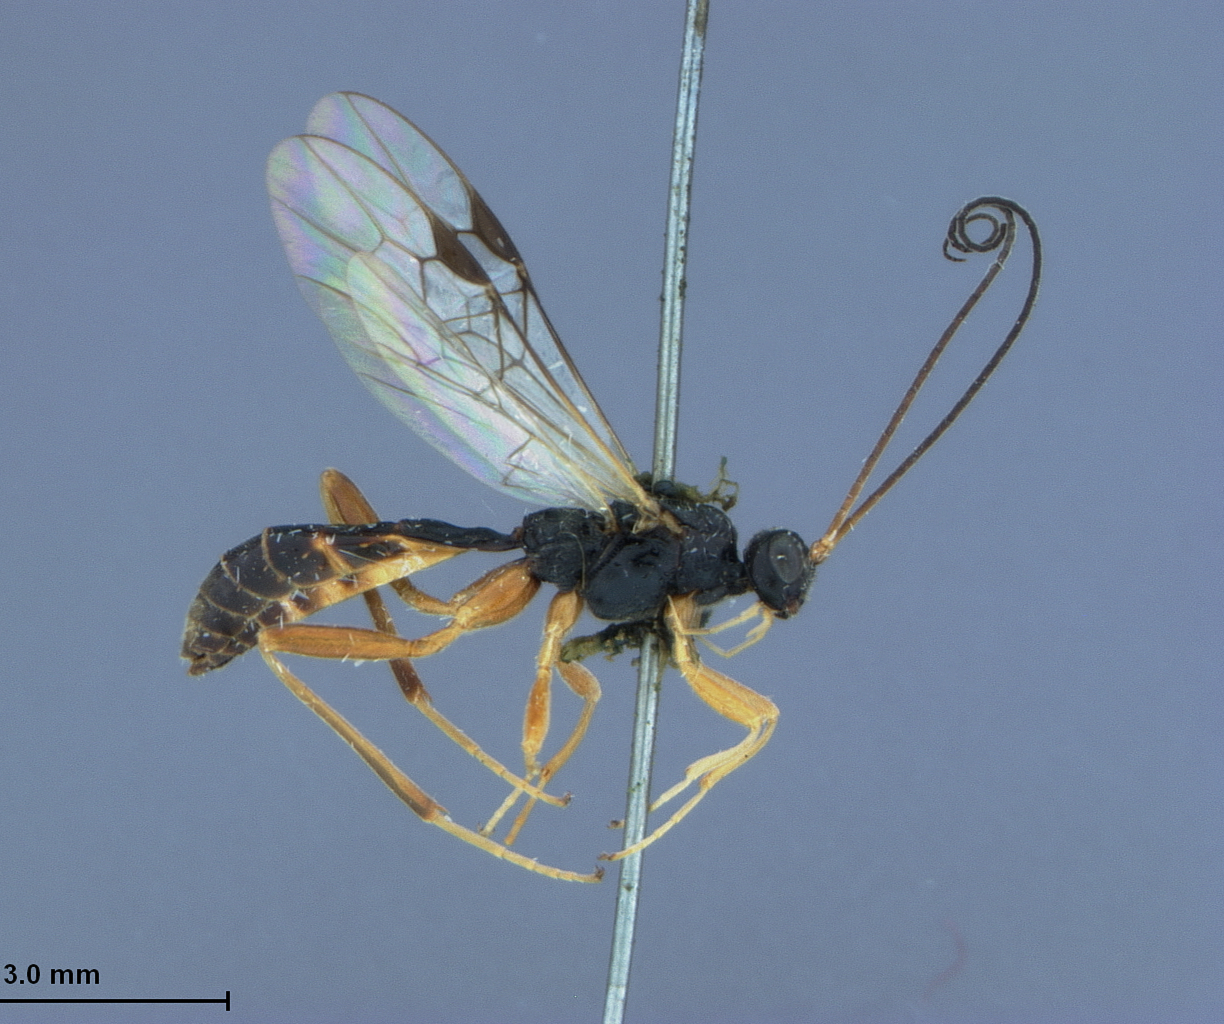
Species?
Eumaerocentum politus
